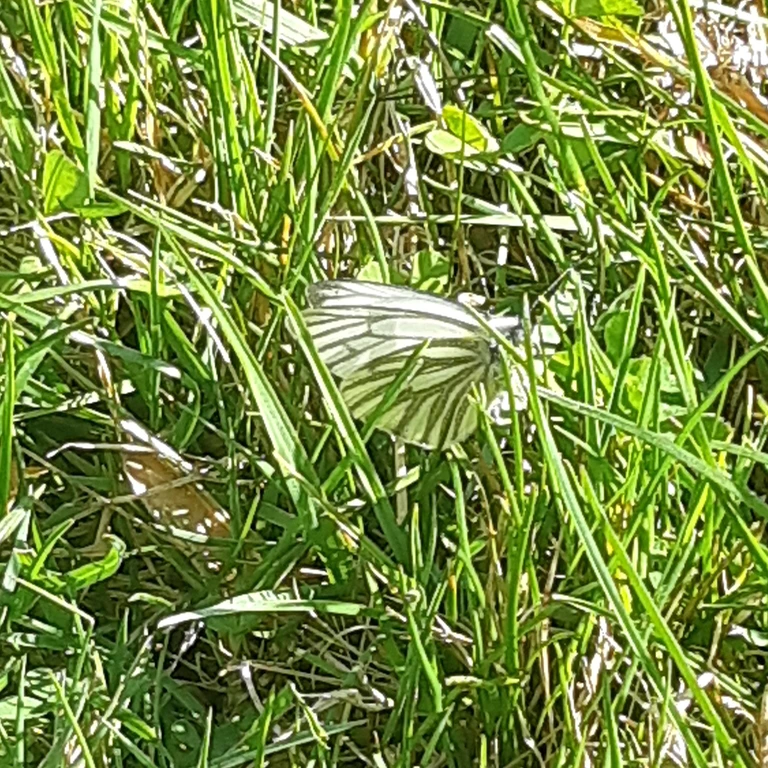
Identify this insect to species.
Pieris napi
